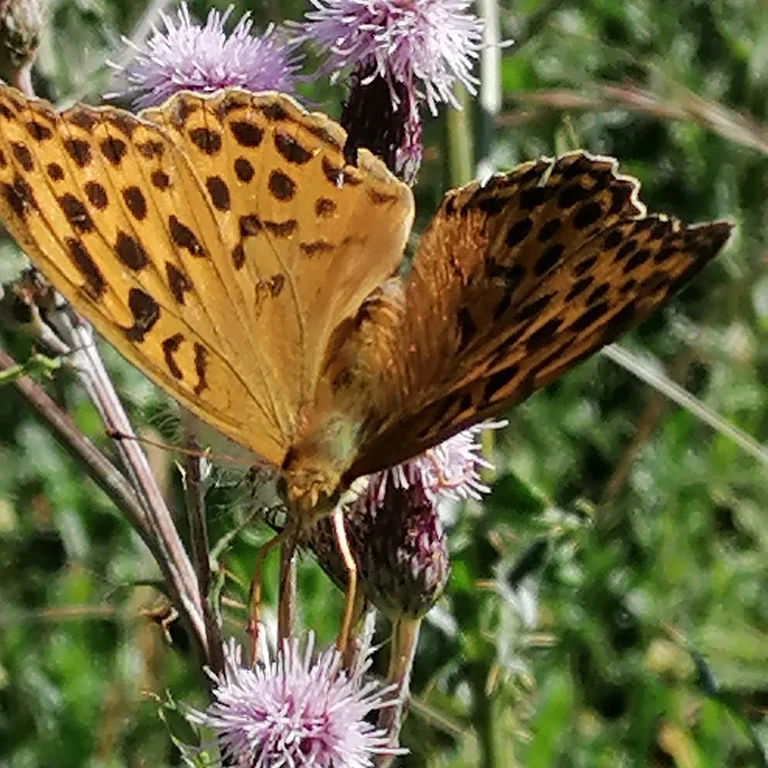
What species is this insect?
Argynnis paphia
